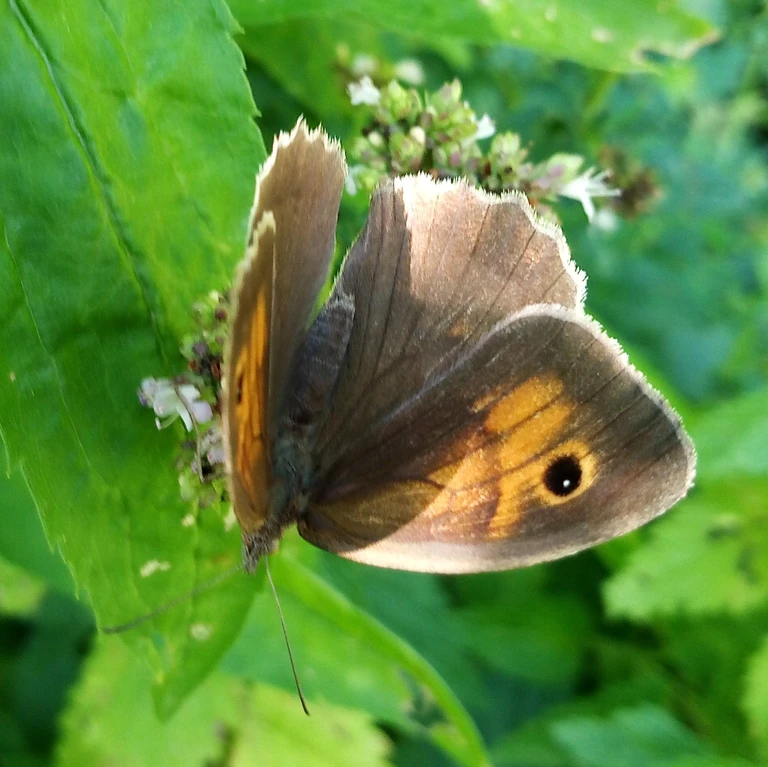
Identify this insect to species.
Maniola jurtina
